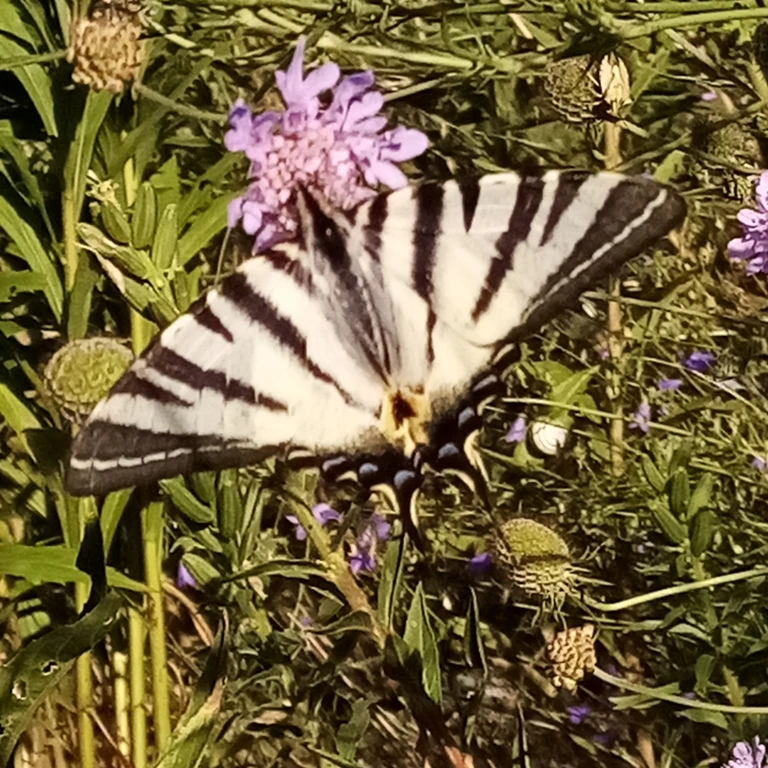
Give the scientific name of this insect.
Iphiclides podalirius
